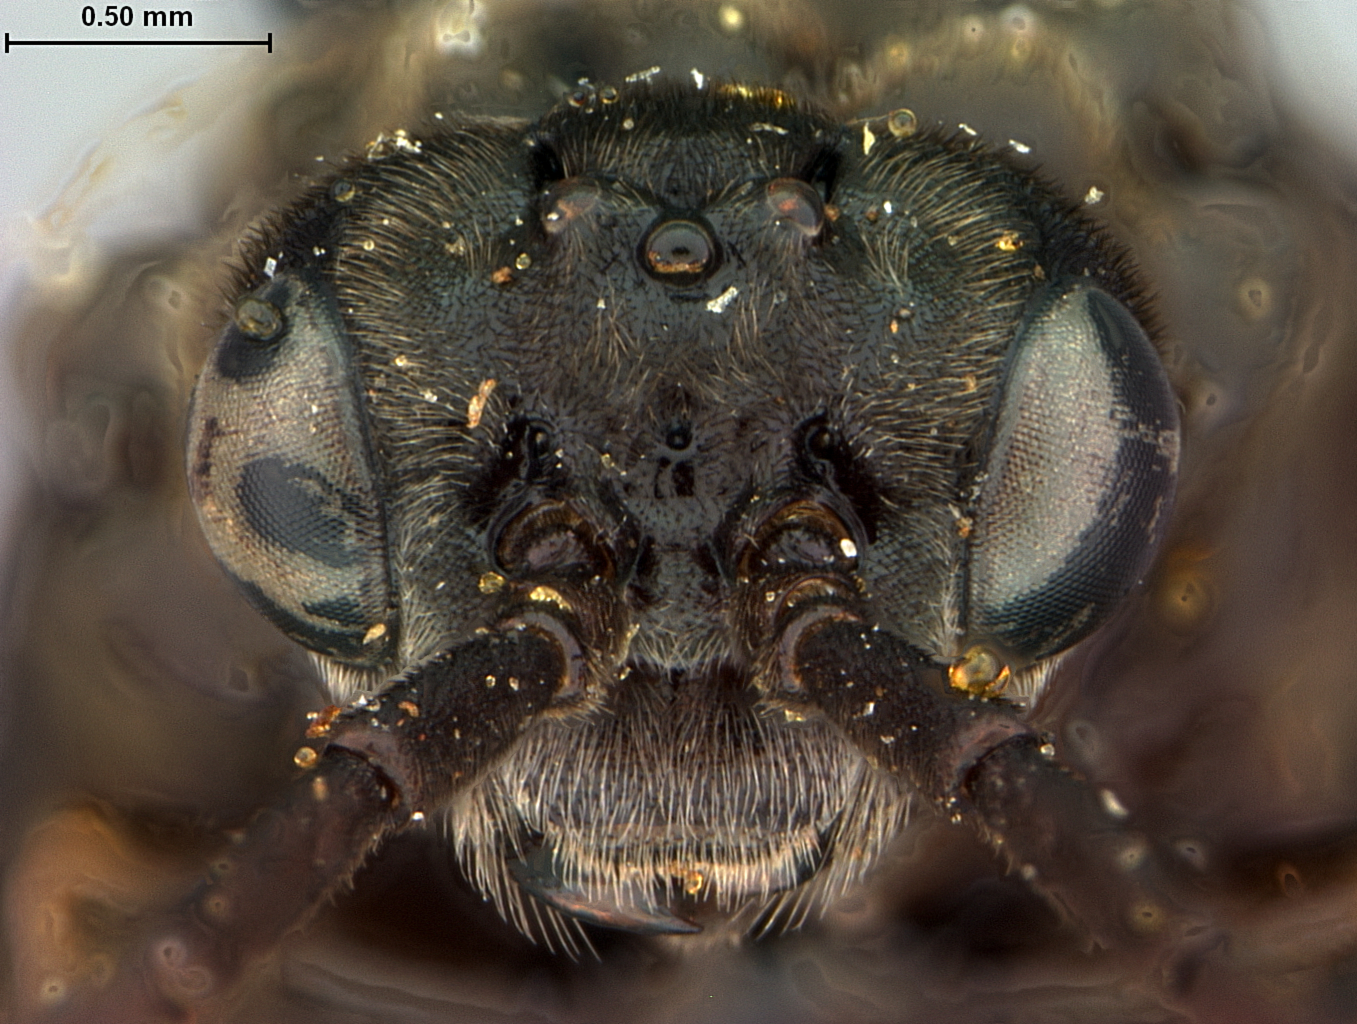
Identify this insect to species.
Phymatocera smilacinae
